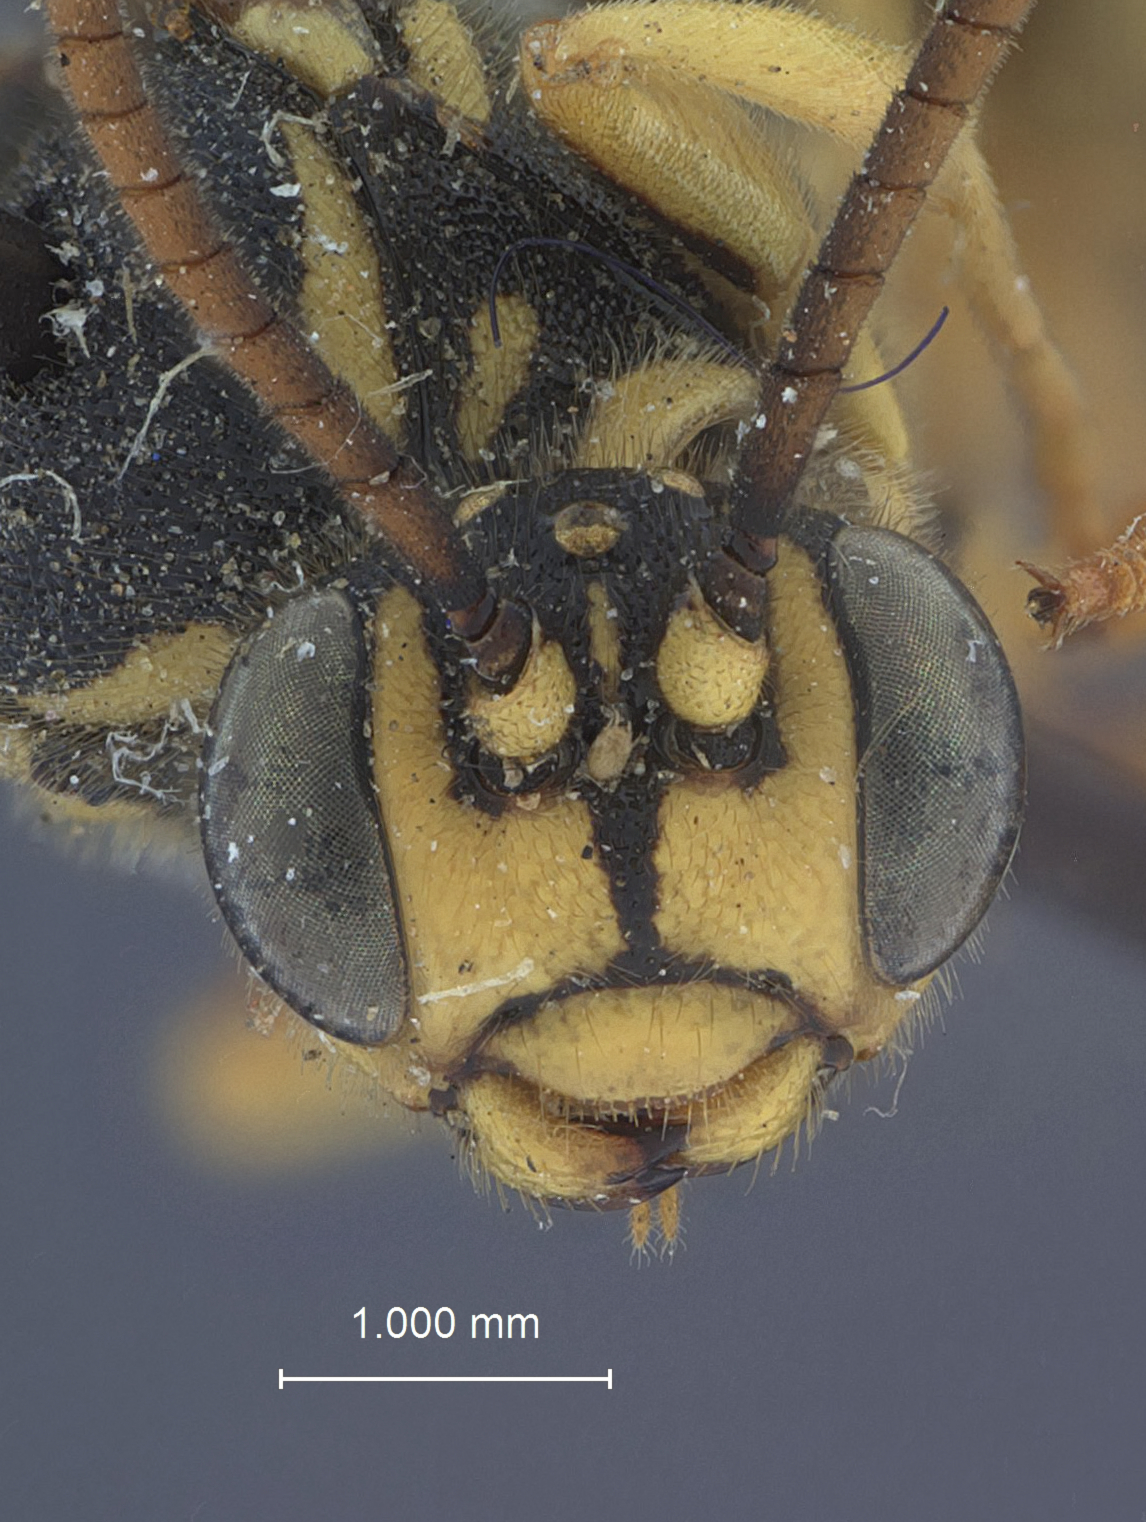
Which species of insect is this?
Exenterus lophyri
